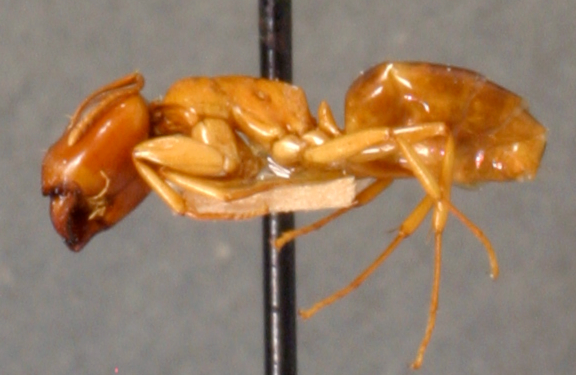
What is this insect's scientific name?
Camponotus janus
